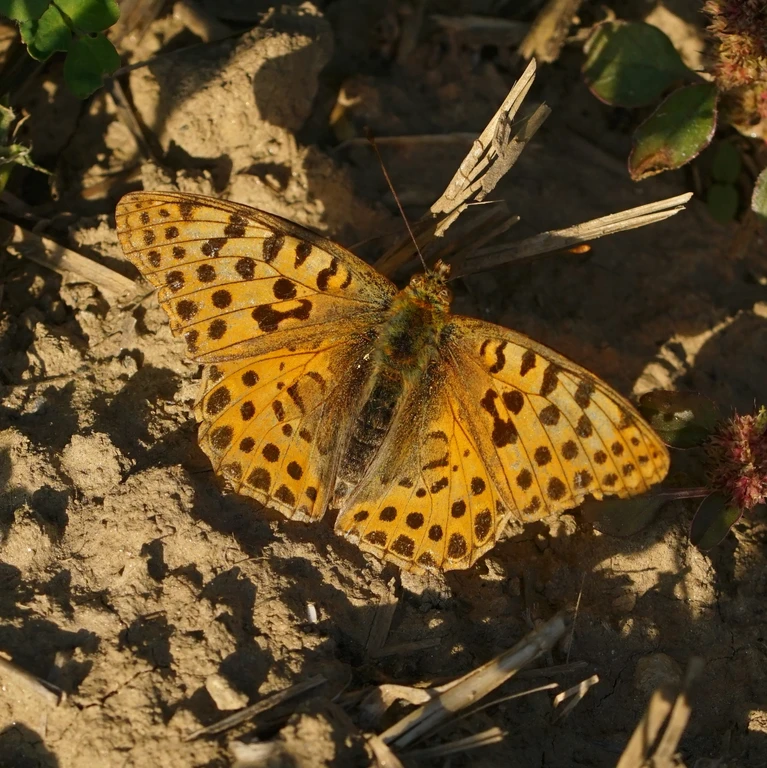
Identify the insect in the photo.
Issoria lathonia
